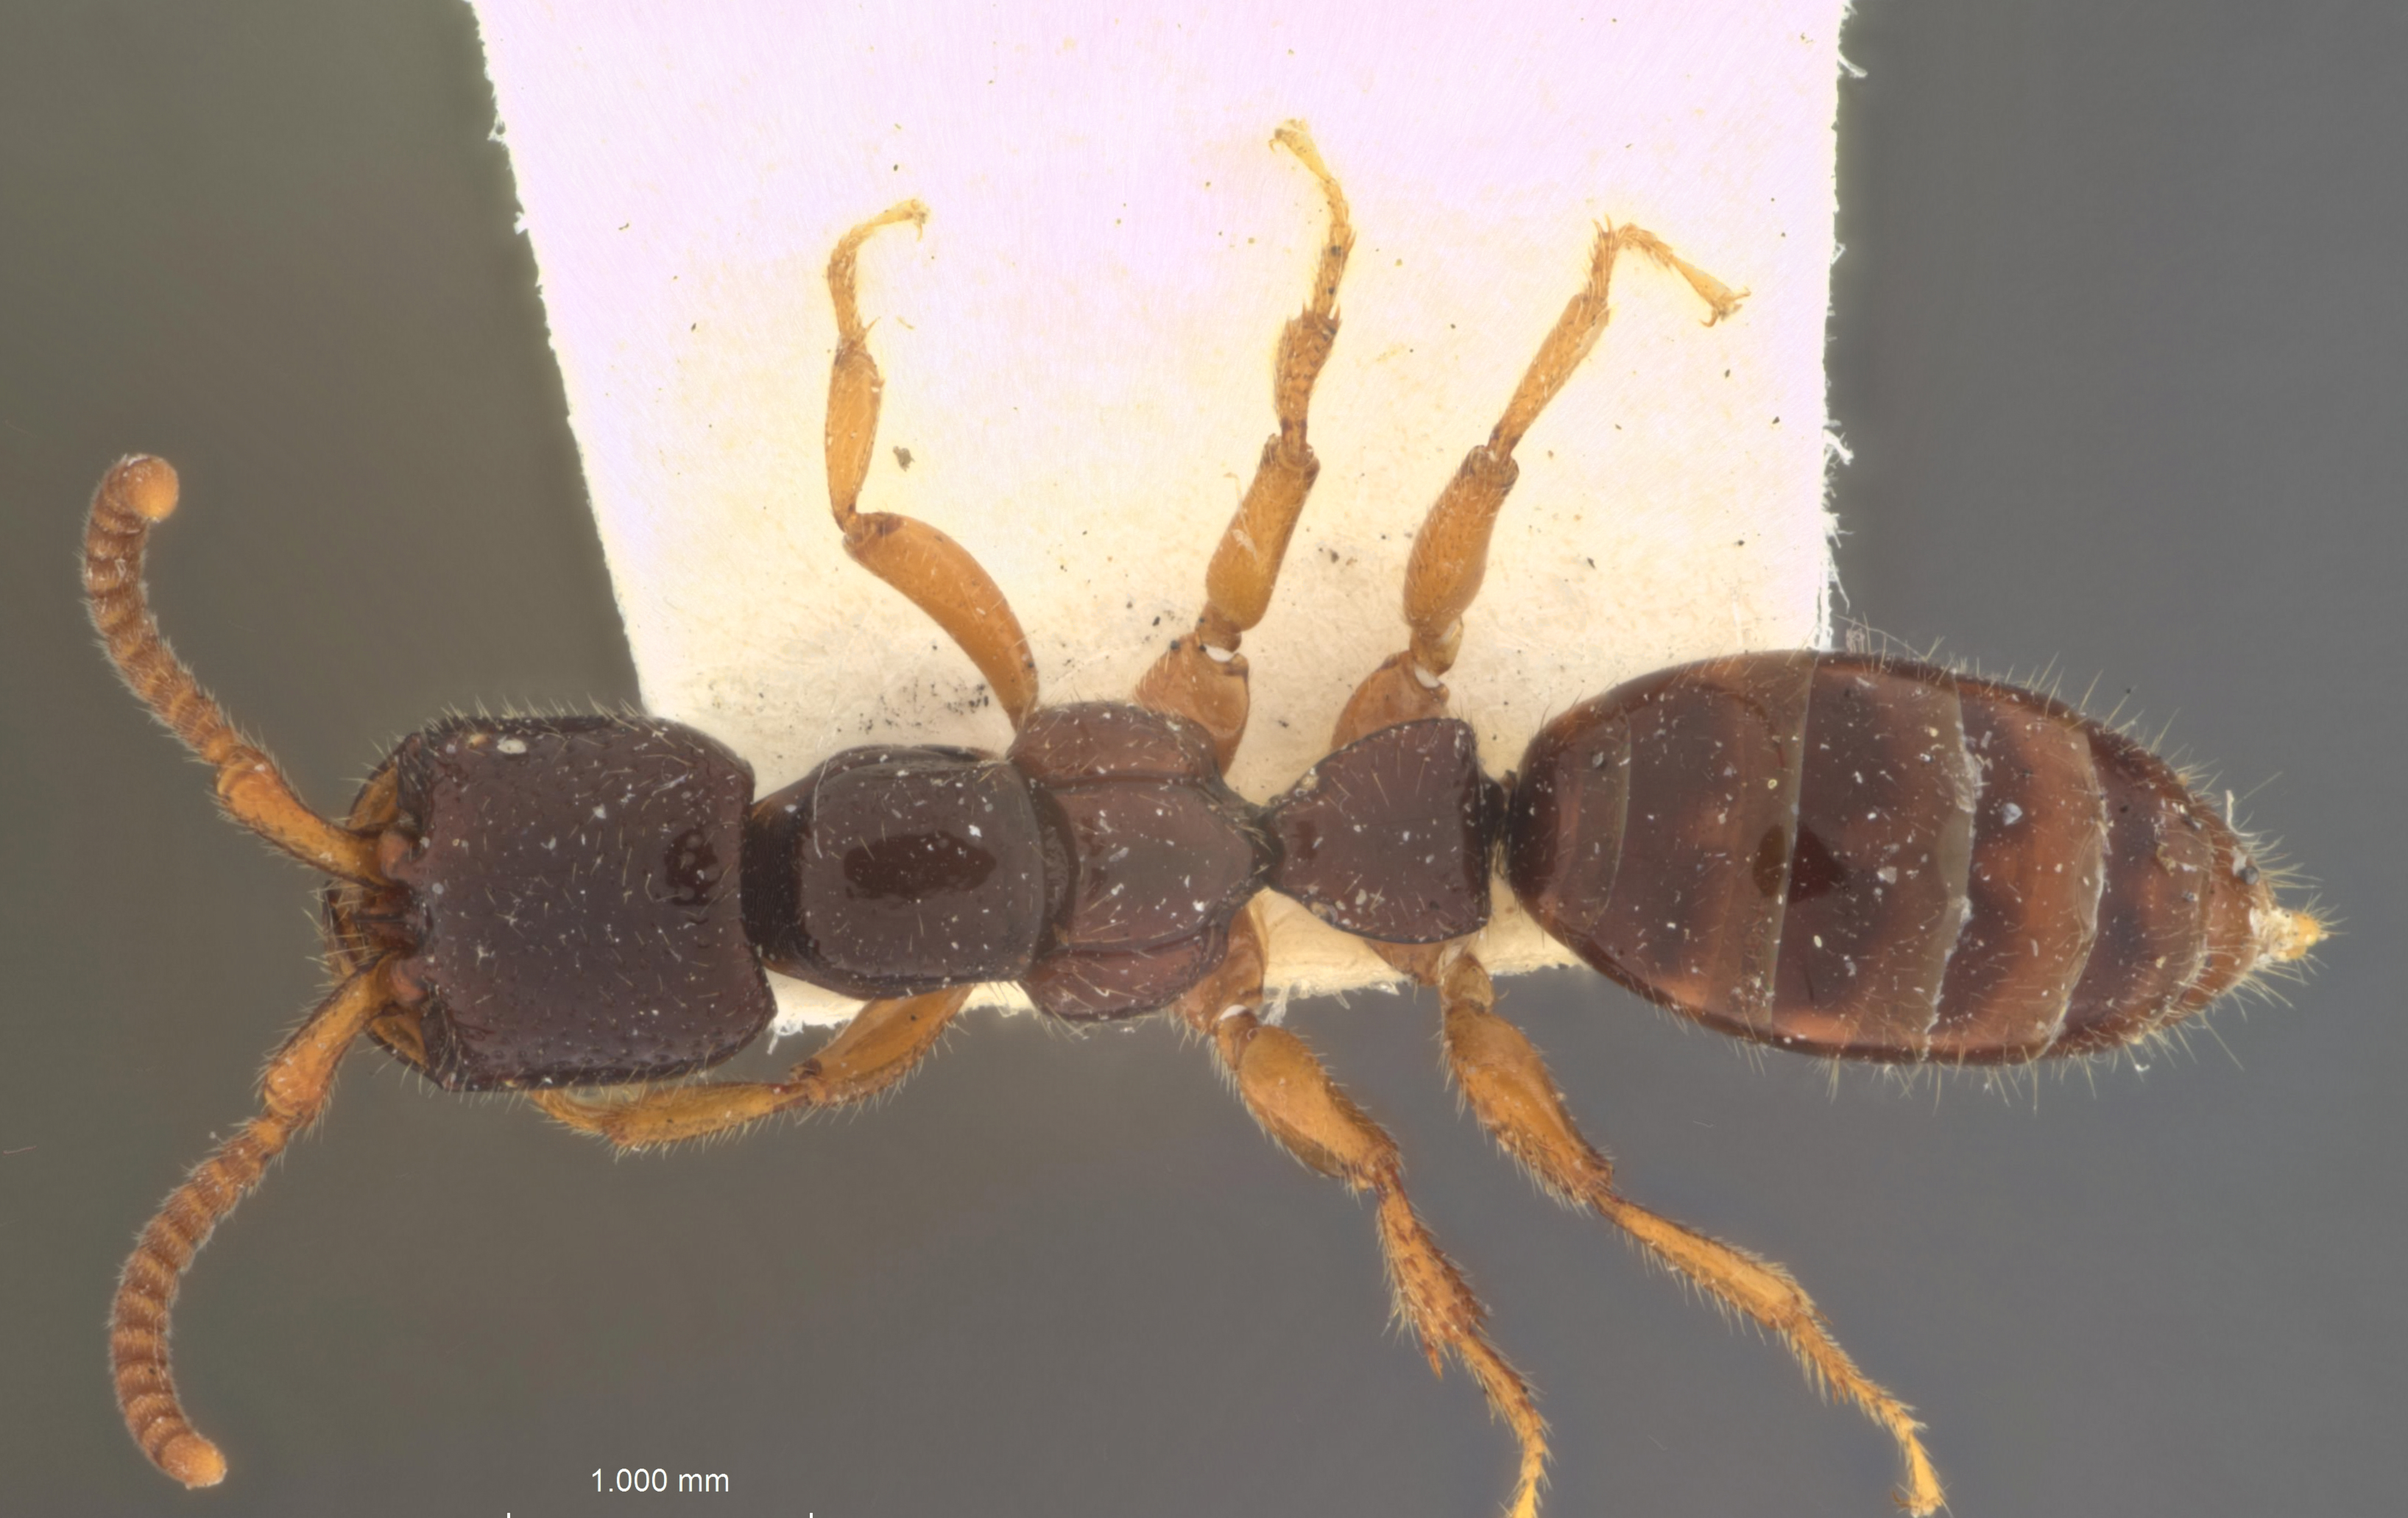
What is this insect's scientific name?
Pseudisobrachium gigas
